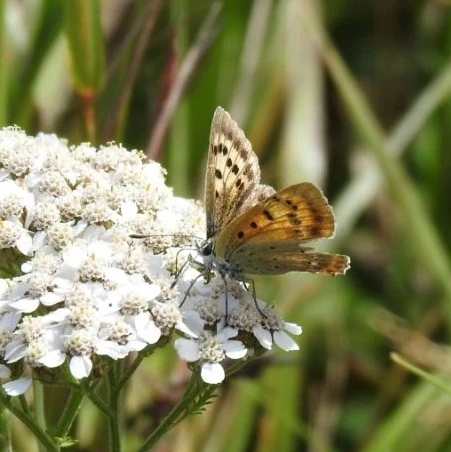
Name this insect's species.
Lycaena virgaureae
